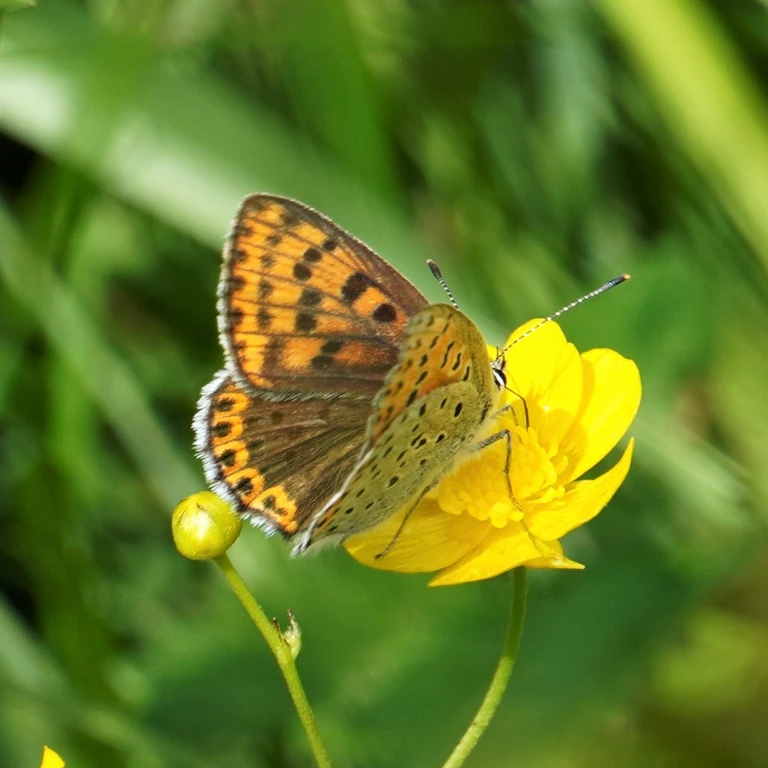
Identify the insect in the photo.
Lycaena tityrus (also Loweia tityrus)
